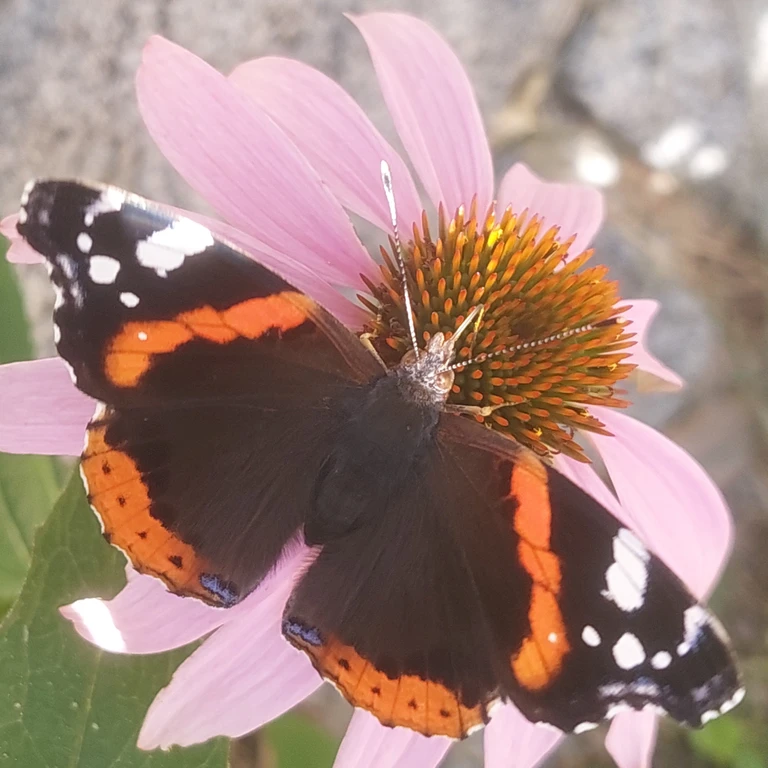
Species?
Vanessa atalanta
